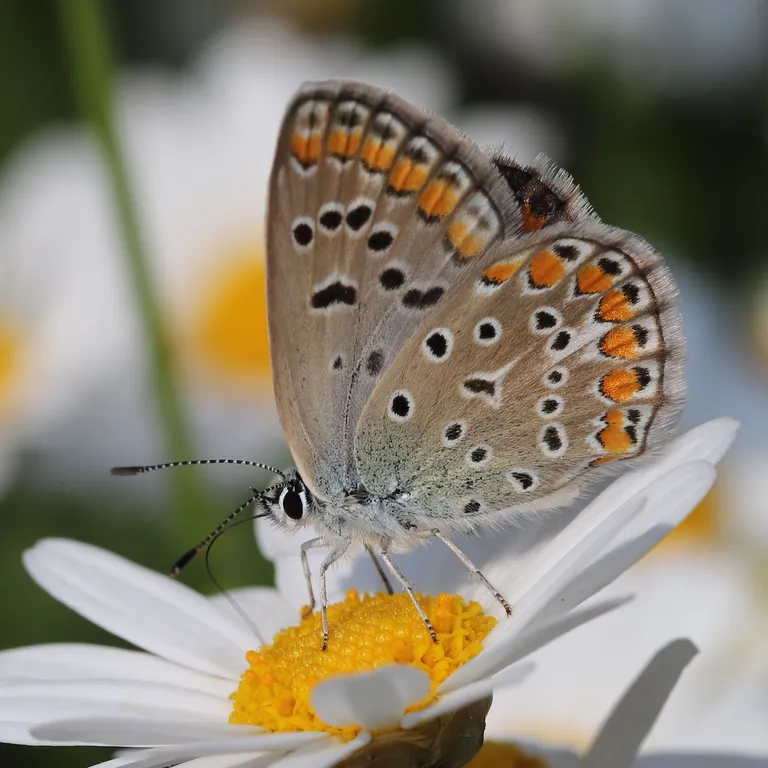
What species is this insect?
Polyommatus icarus
